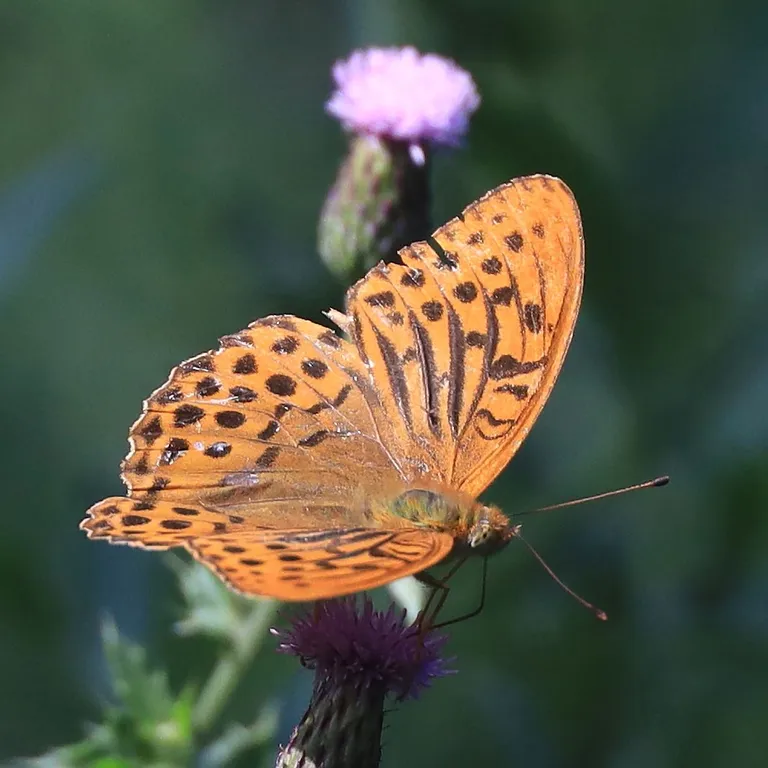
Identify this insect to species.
Argynnis paphia
